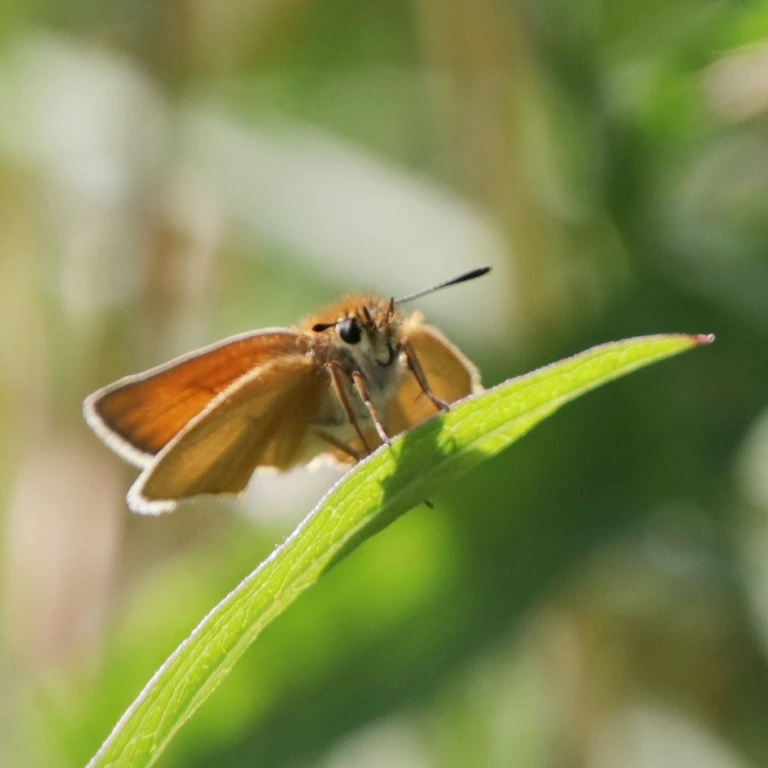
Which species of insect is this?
Thymelicus lineola
